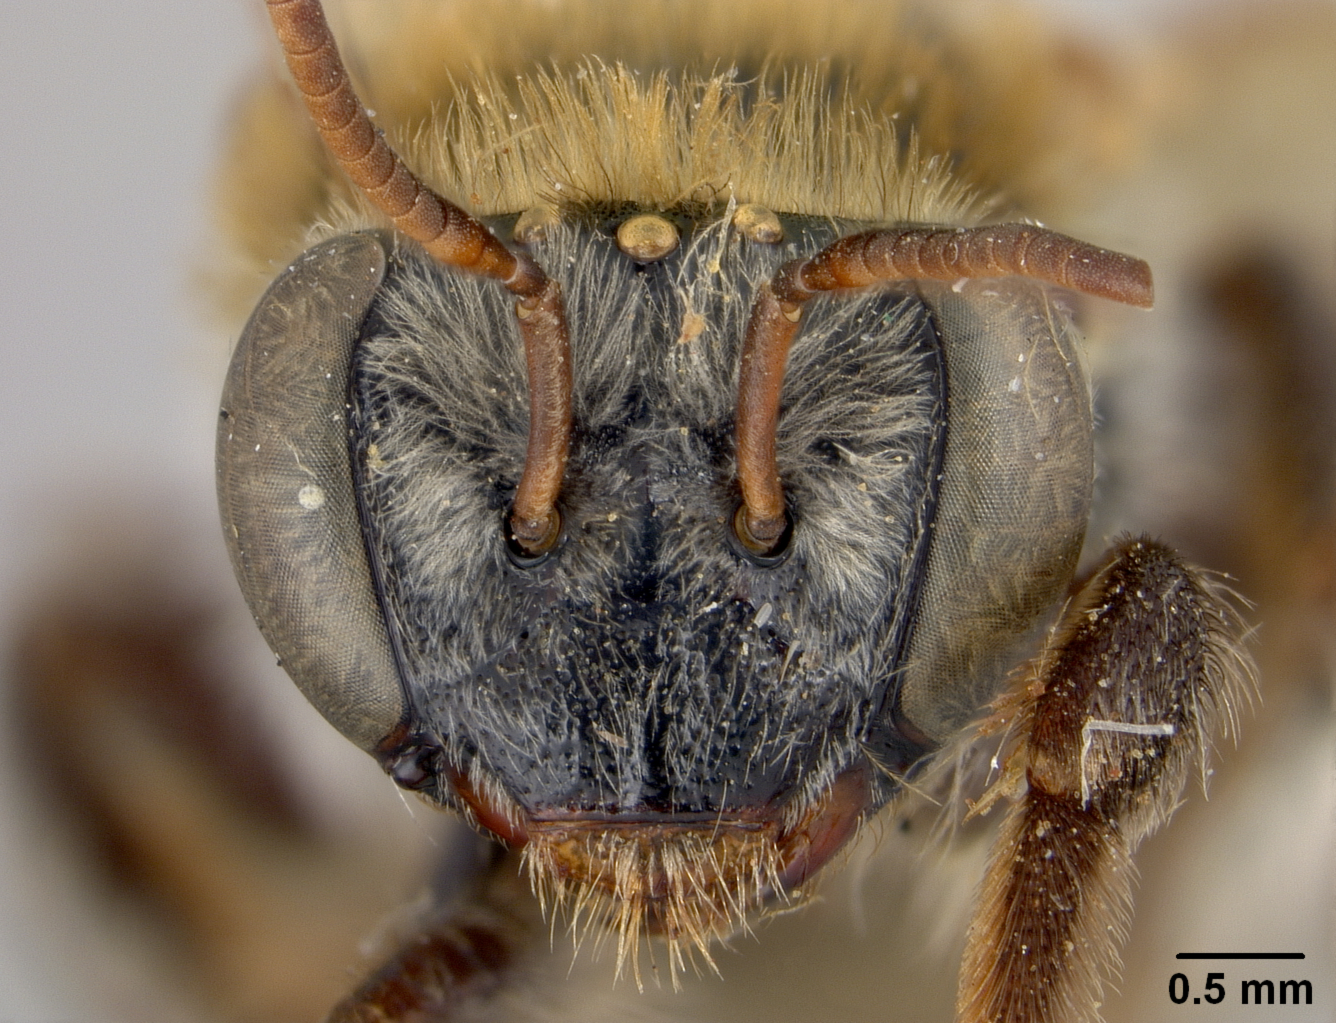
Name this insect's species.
Melissodes peleni
